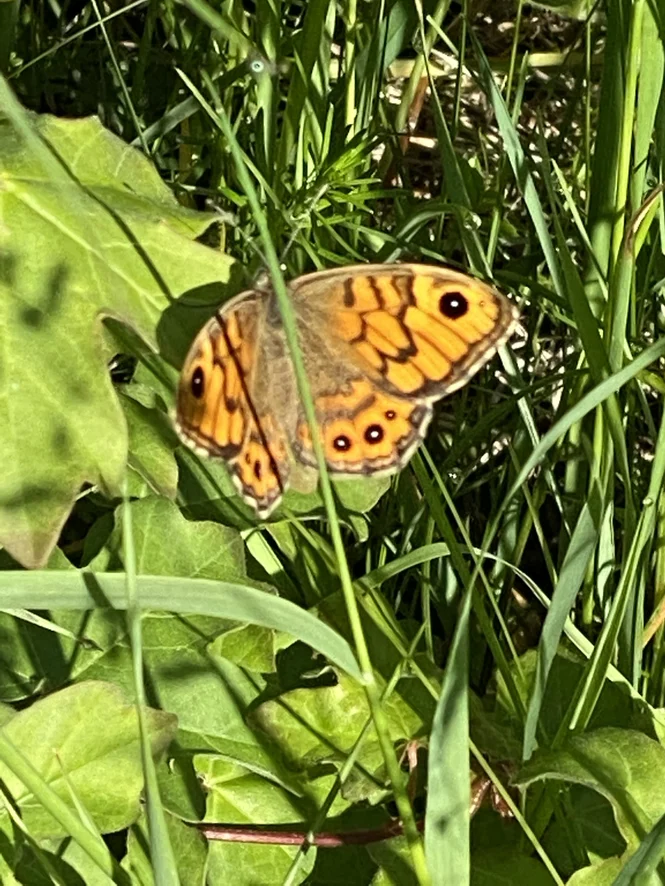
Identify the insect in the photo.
Lasiommata megera (also Pararge megera)
